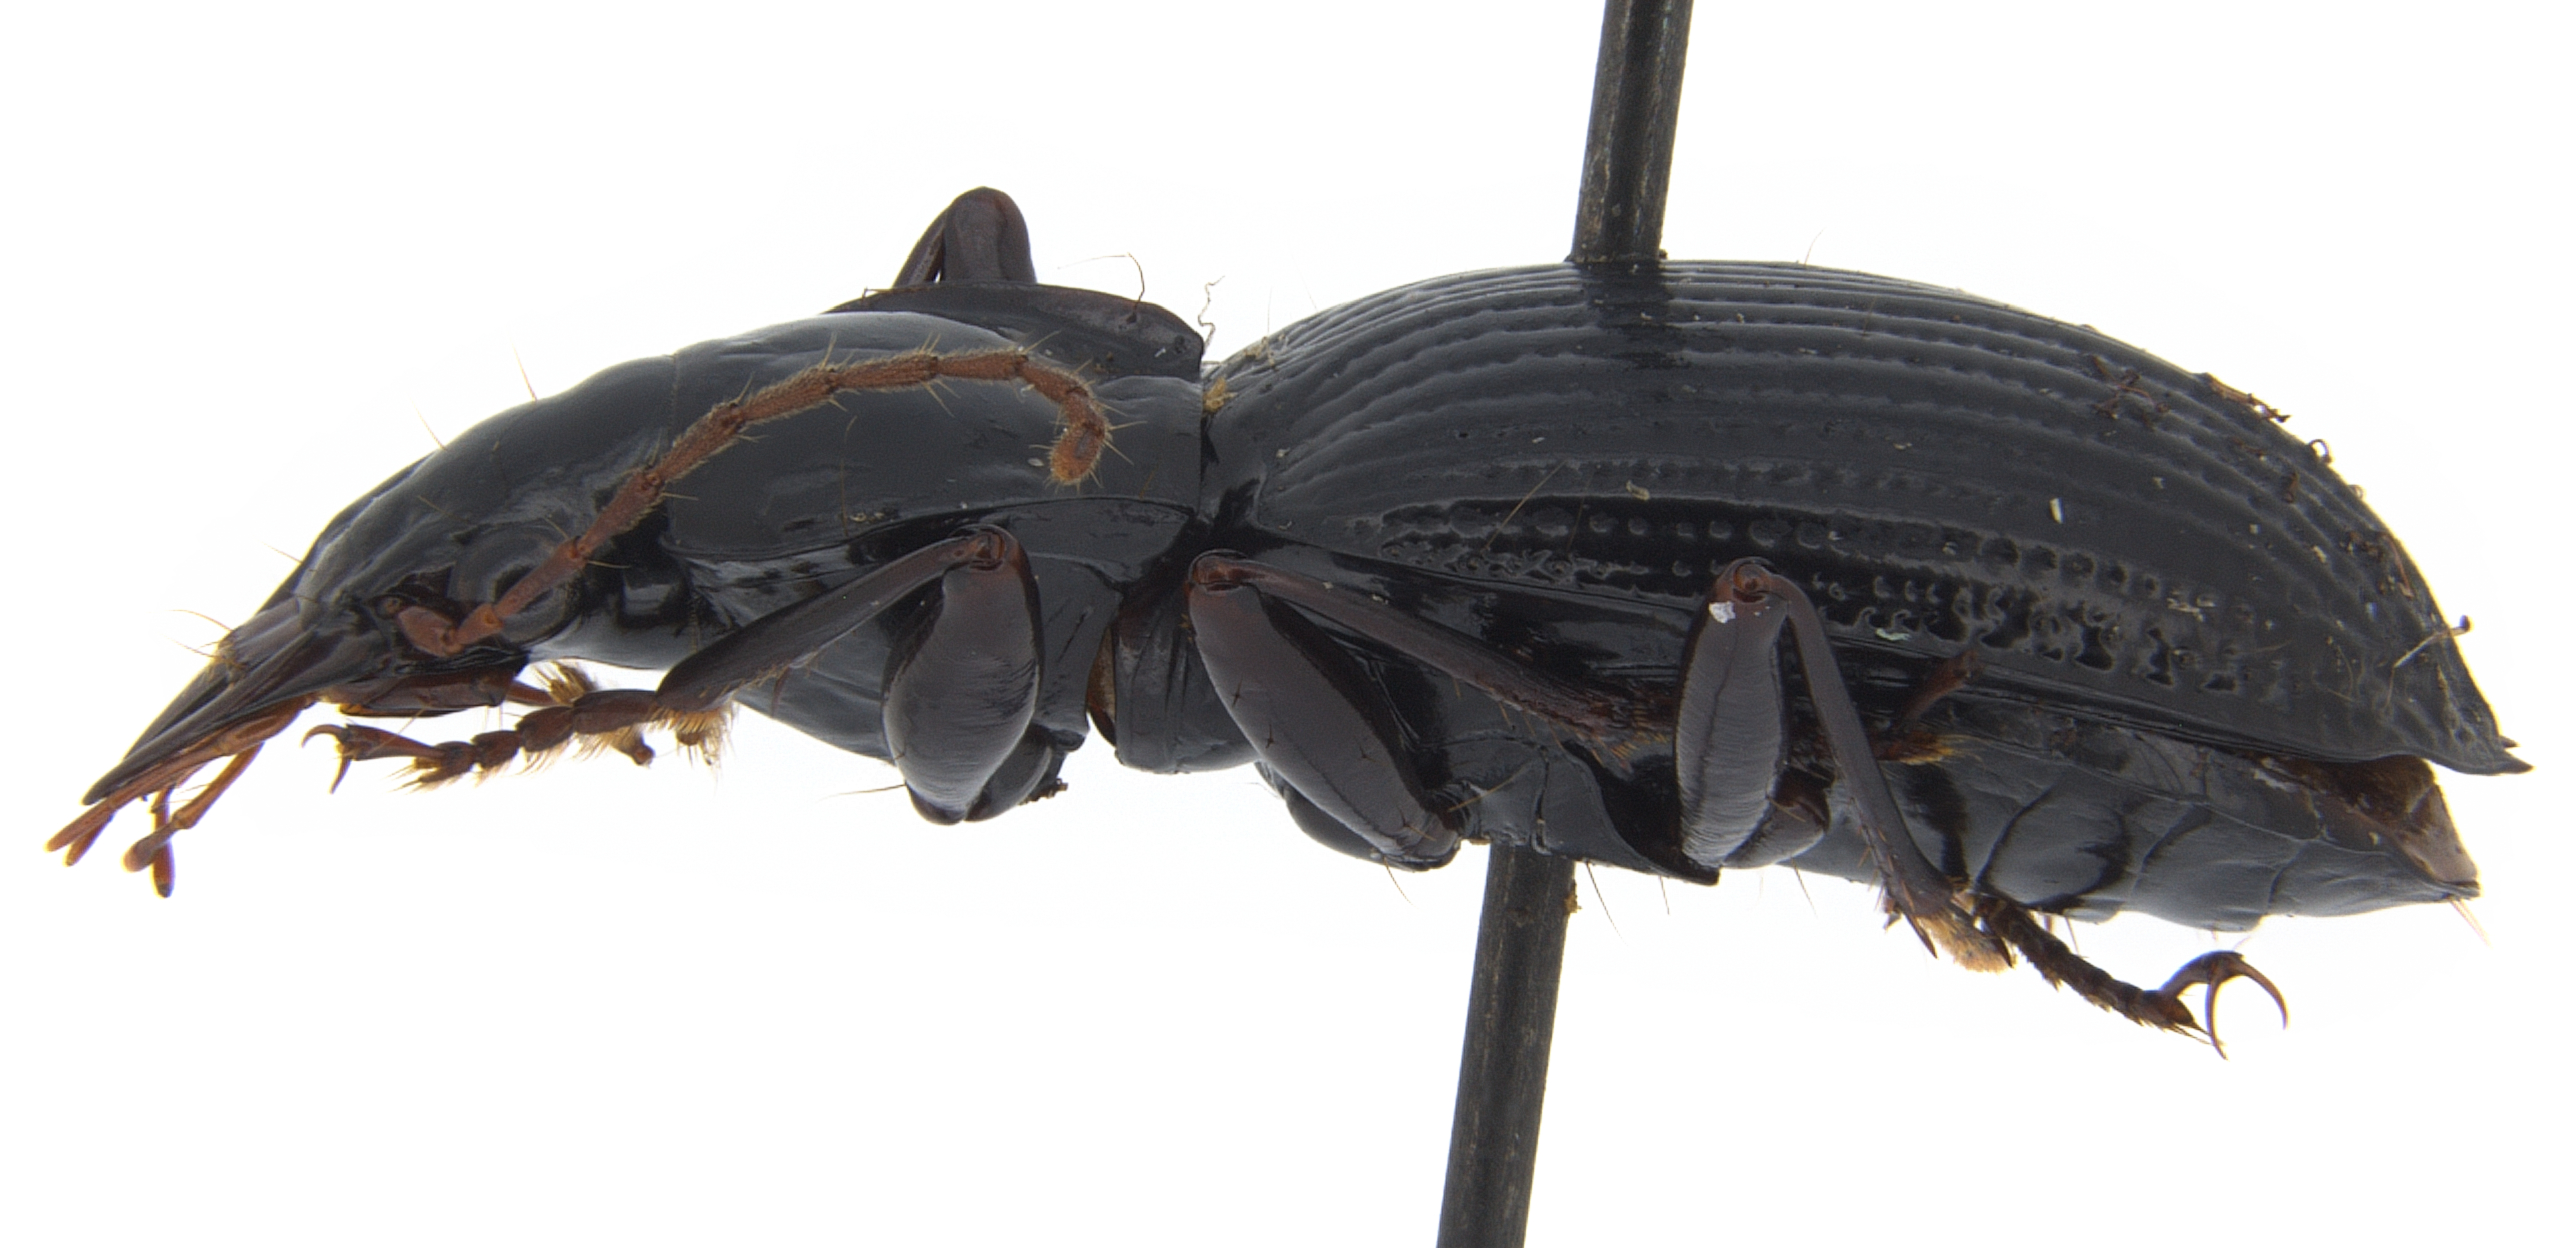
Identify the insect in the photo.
Cyrtolaus subiridescens
